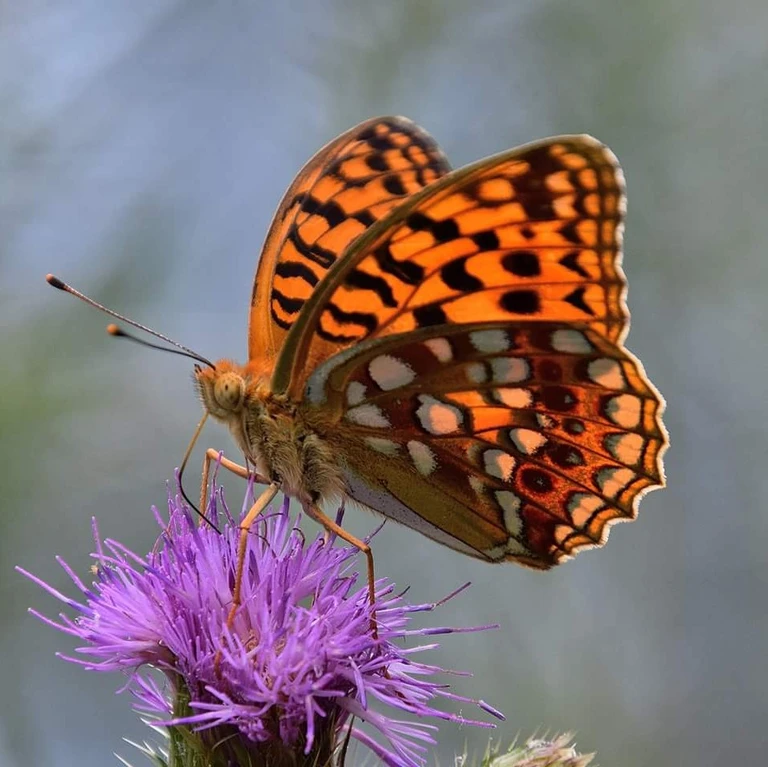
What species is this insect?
Fabriciana adippe
